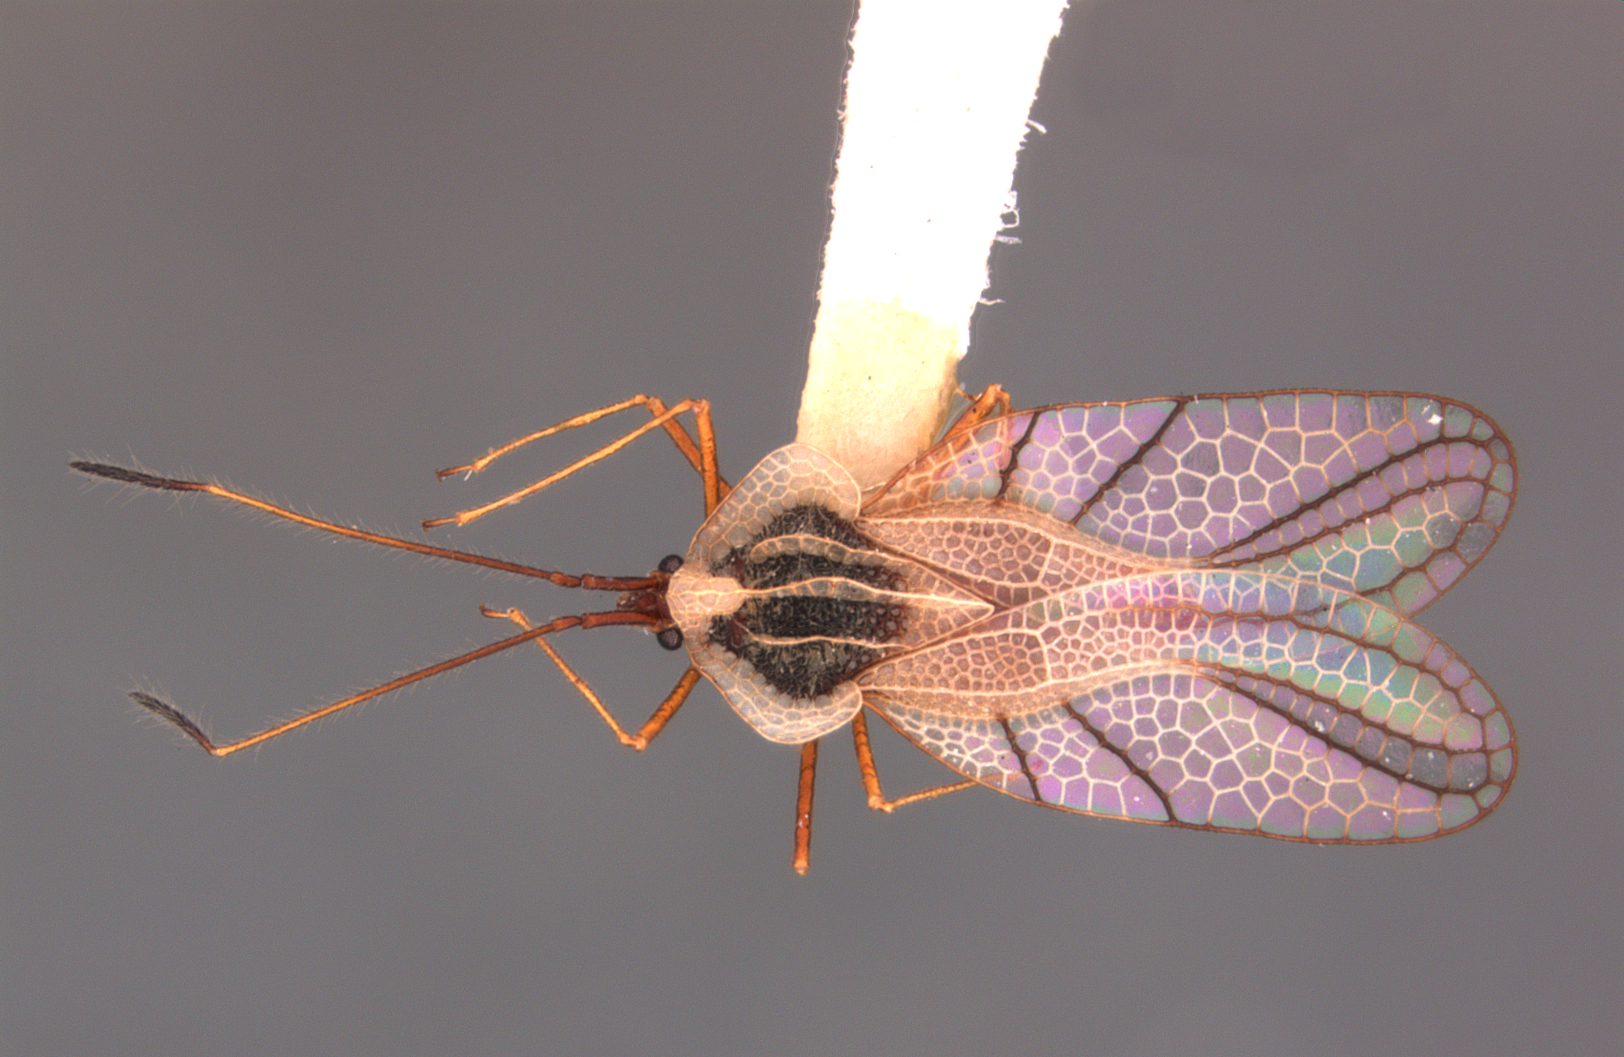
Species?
Gargaphia manni
